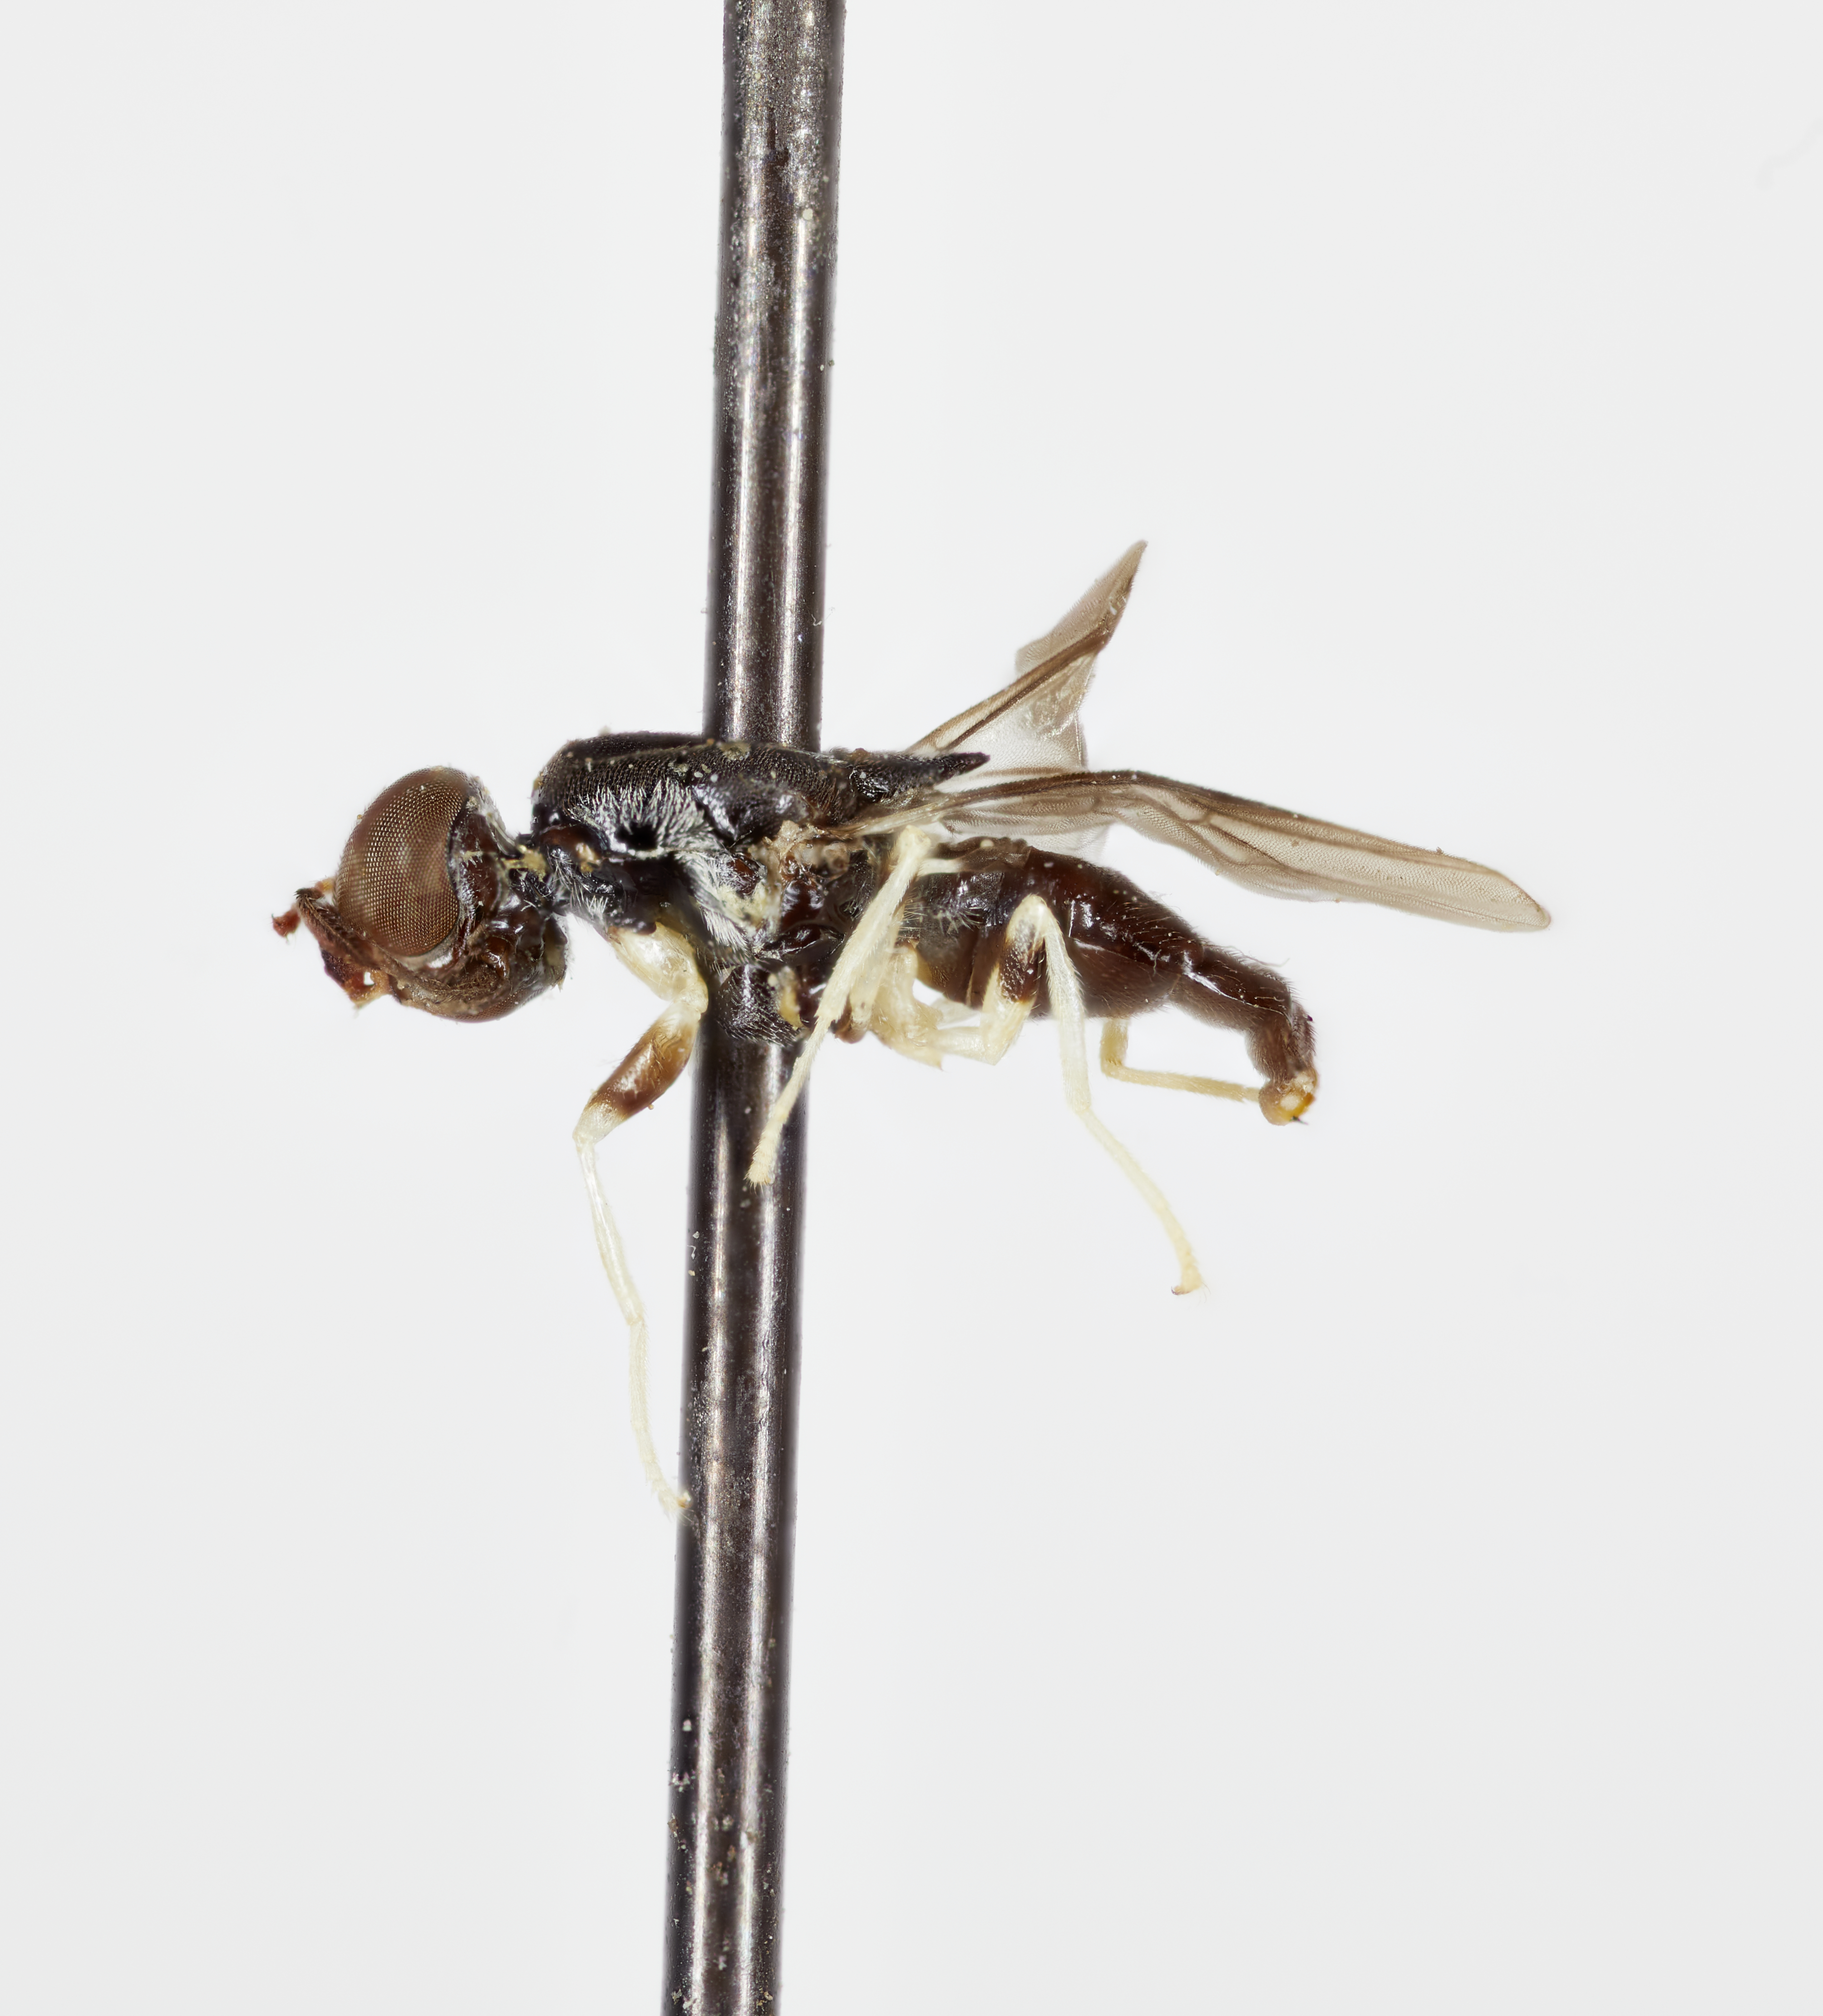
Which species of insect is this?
Lophoteles dentata
